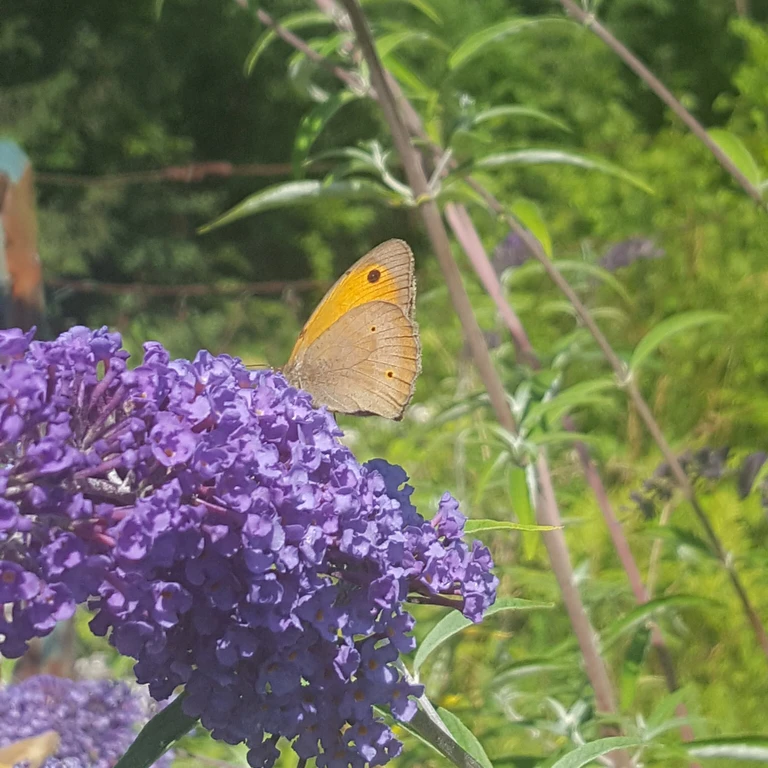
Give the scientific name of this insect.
Maniola jurtina
